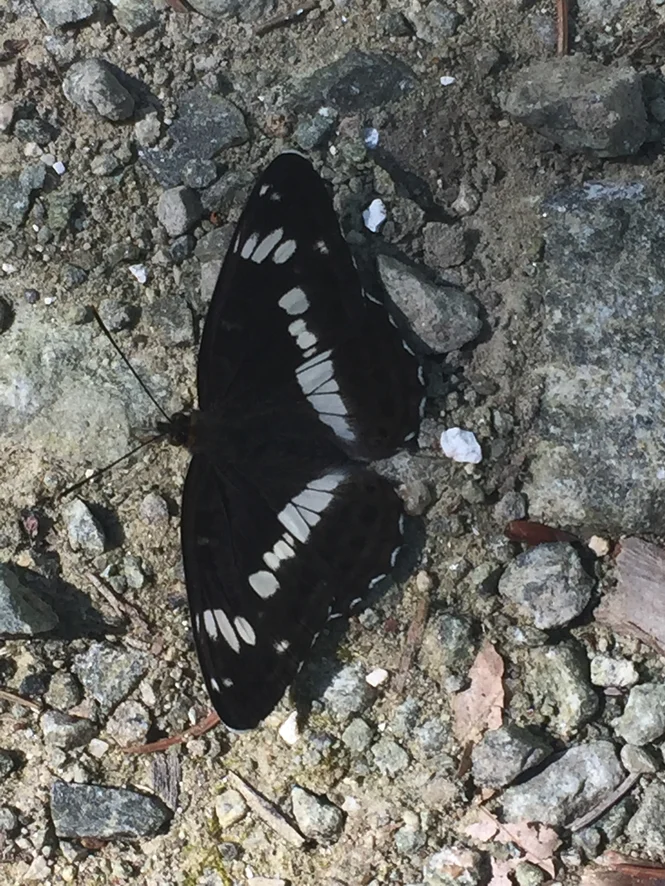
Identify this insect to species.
Limenitis camilla (also Ladoga camilla)
